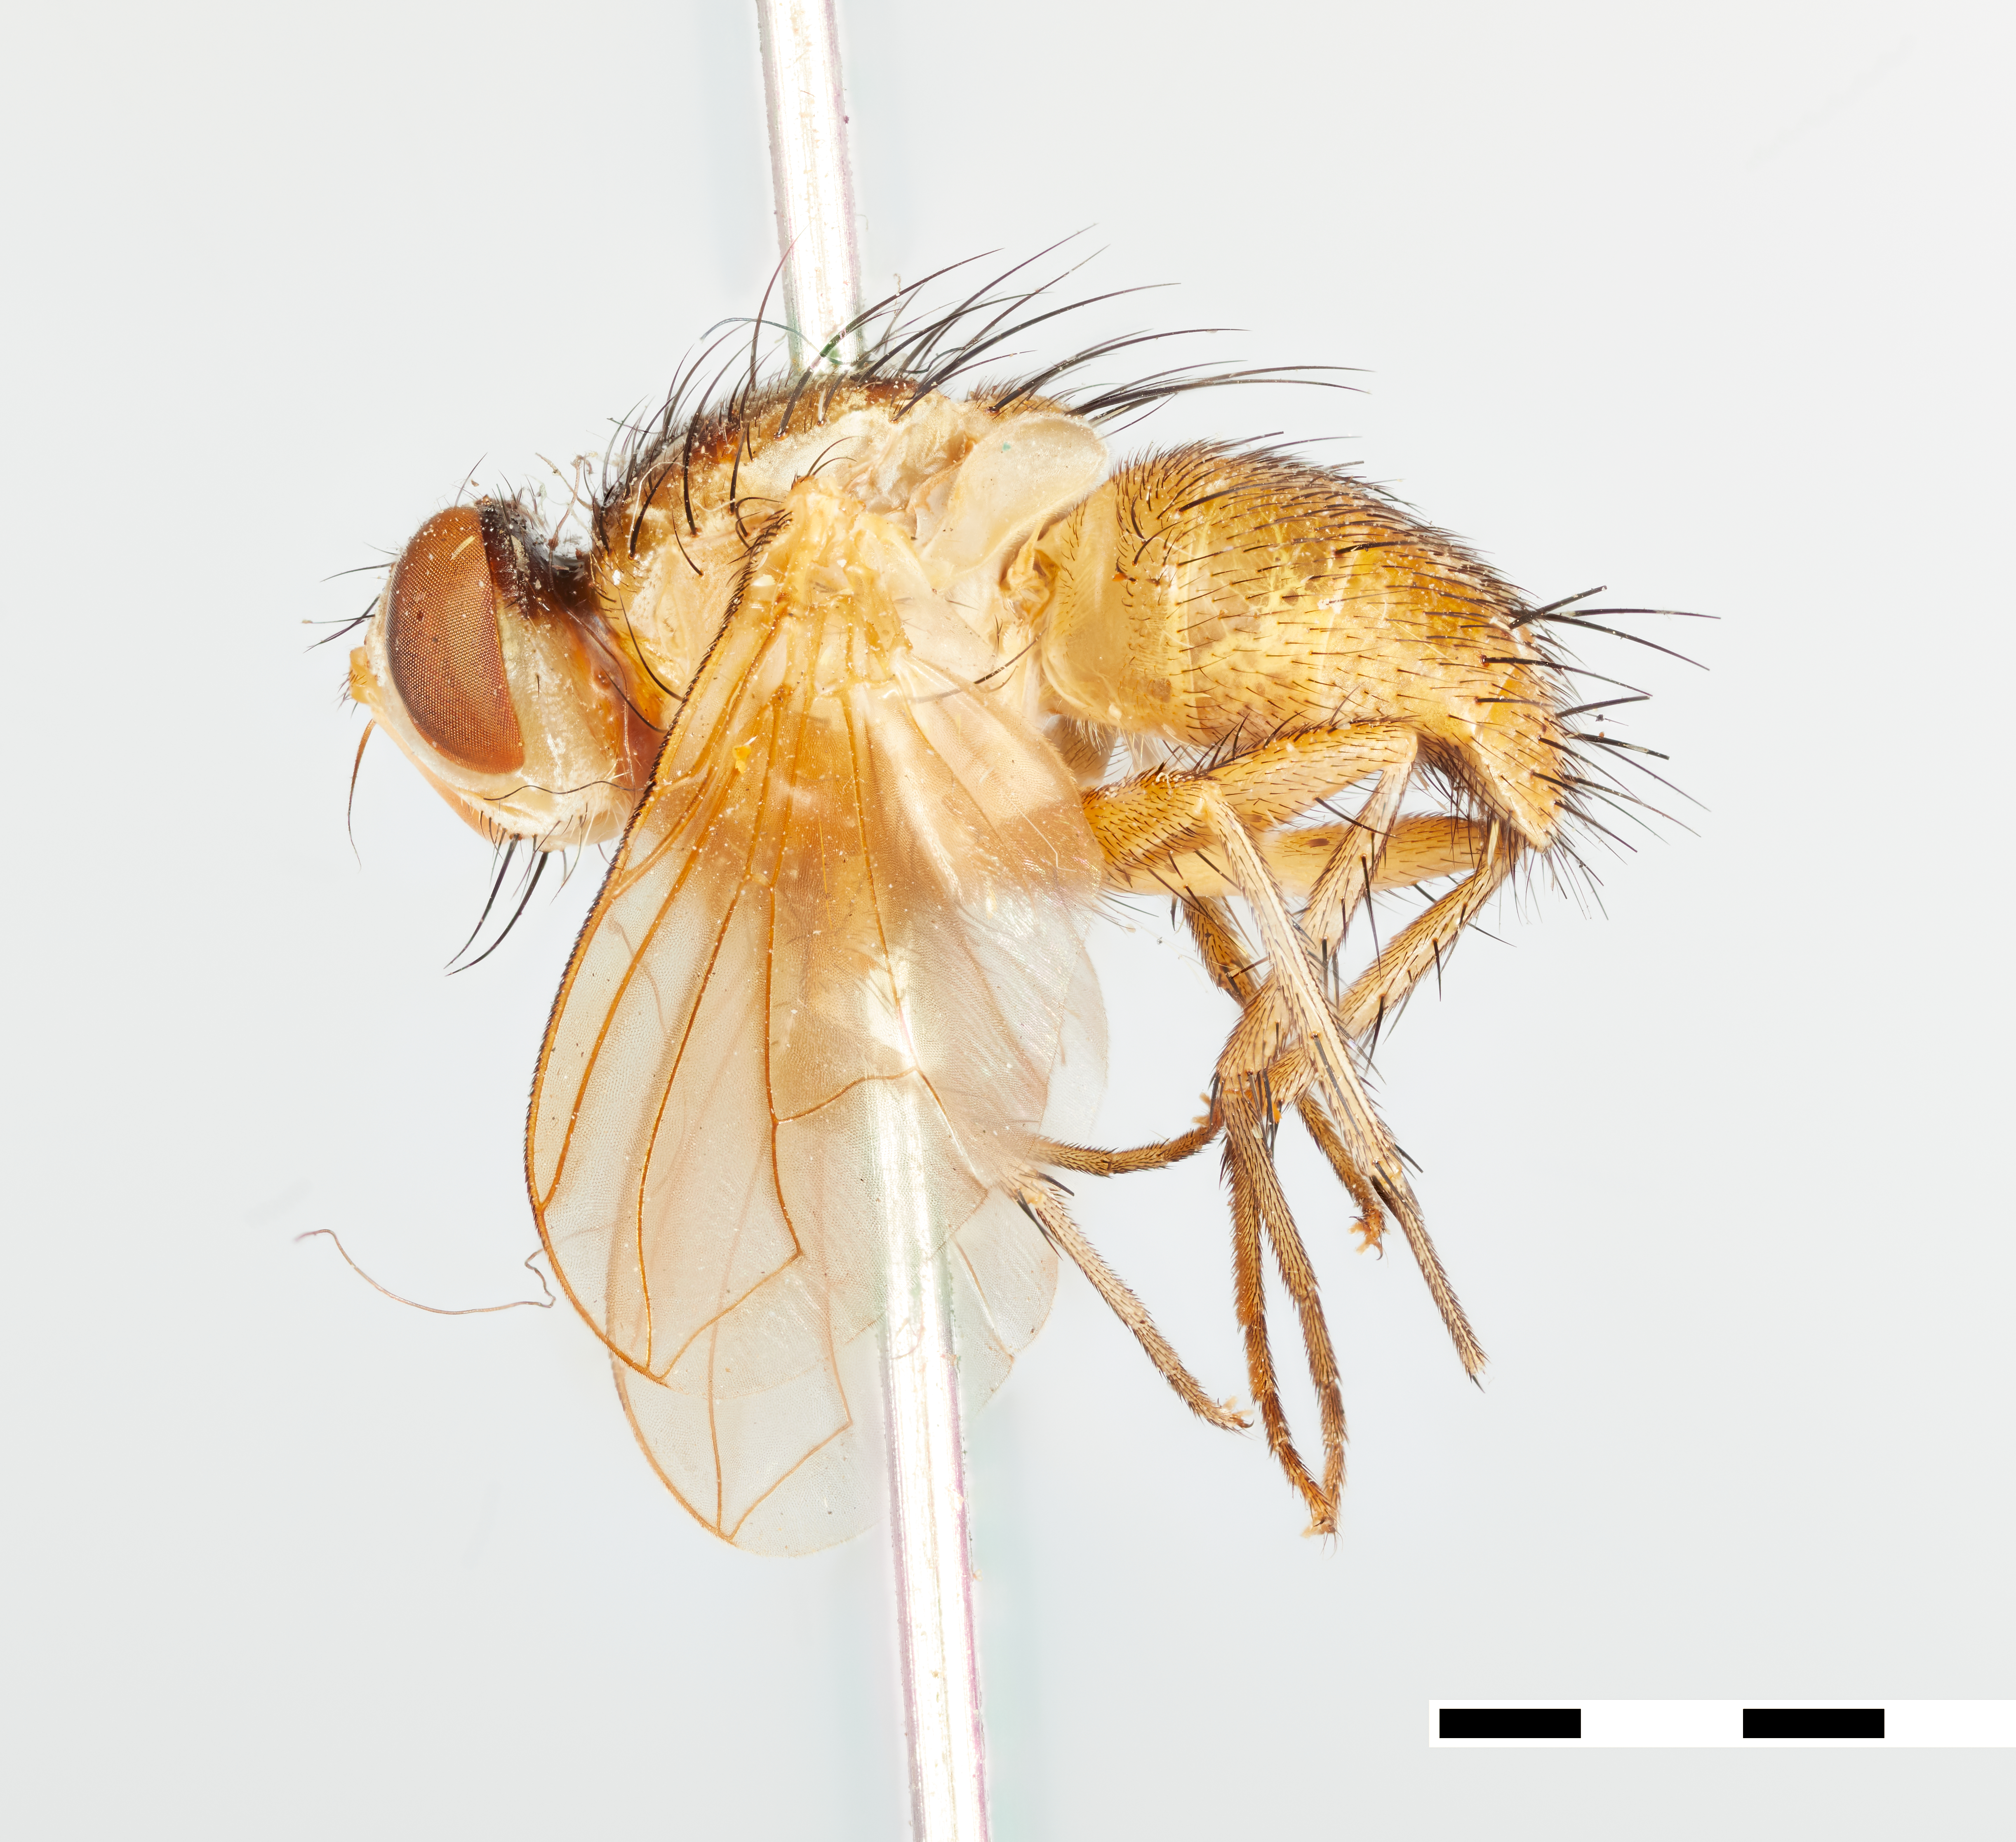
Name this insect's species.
Hypostena flaveola
